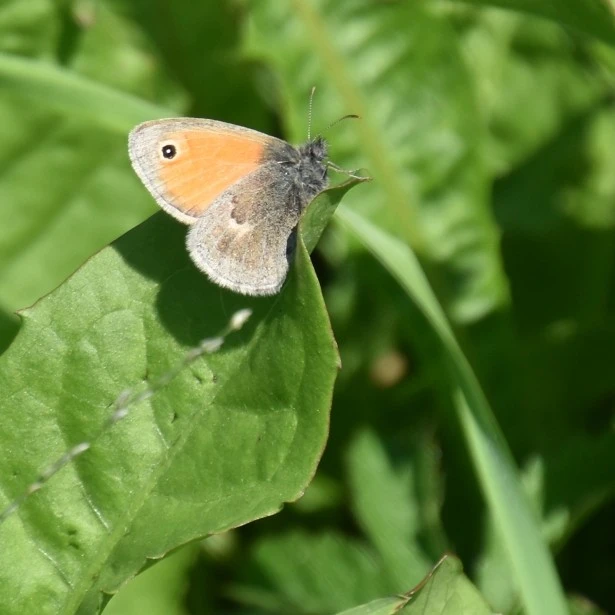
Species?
Coenonympha pamphilus
